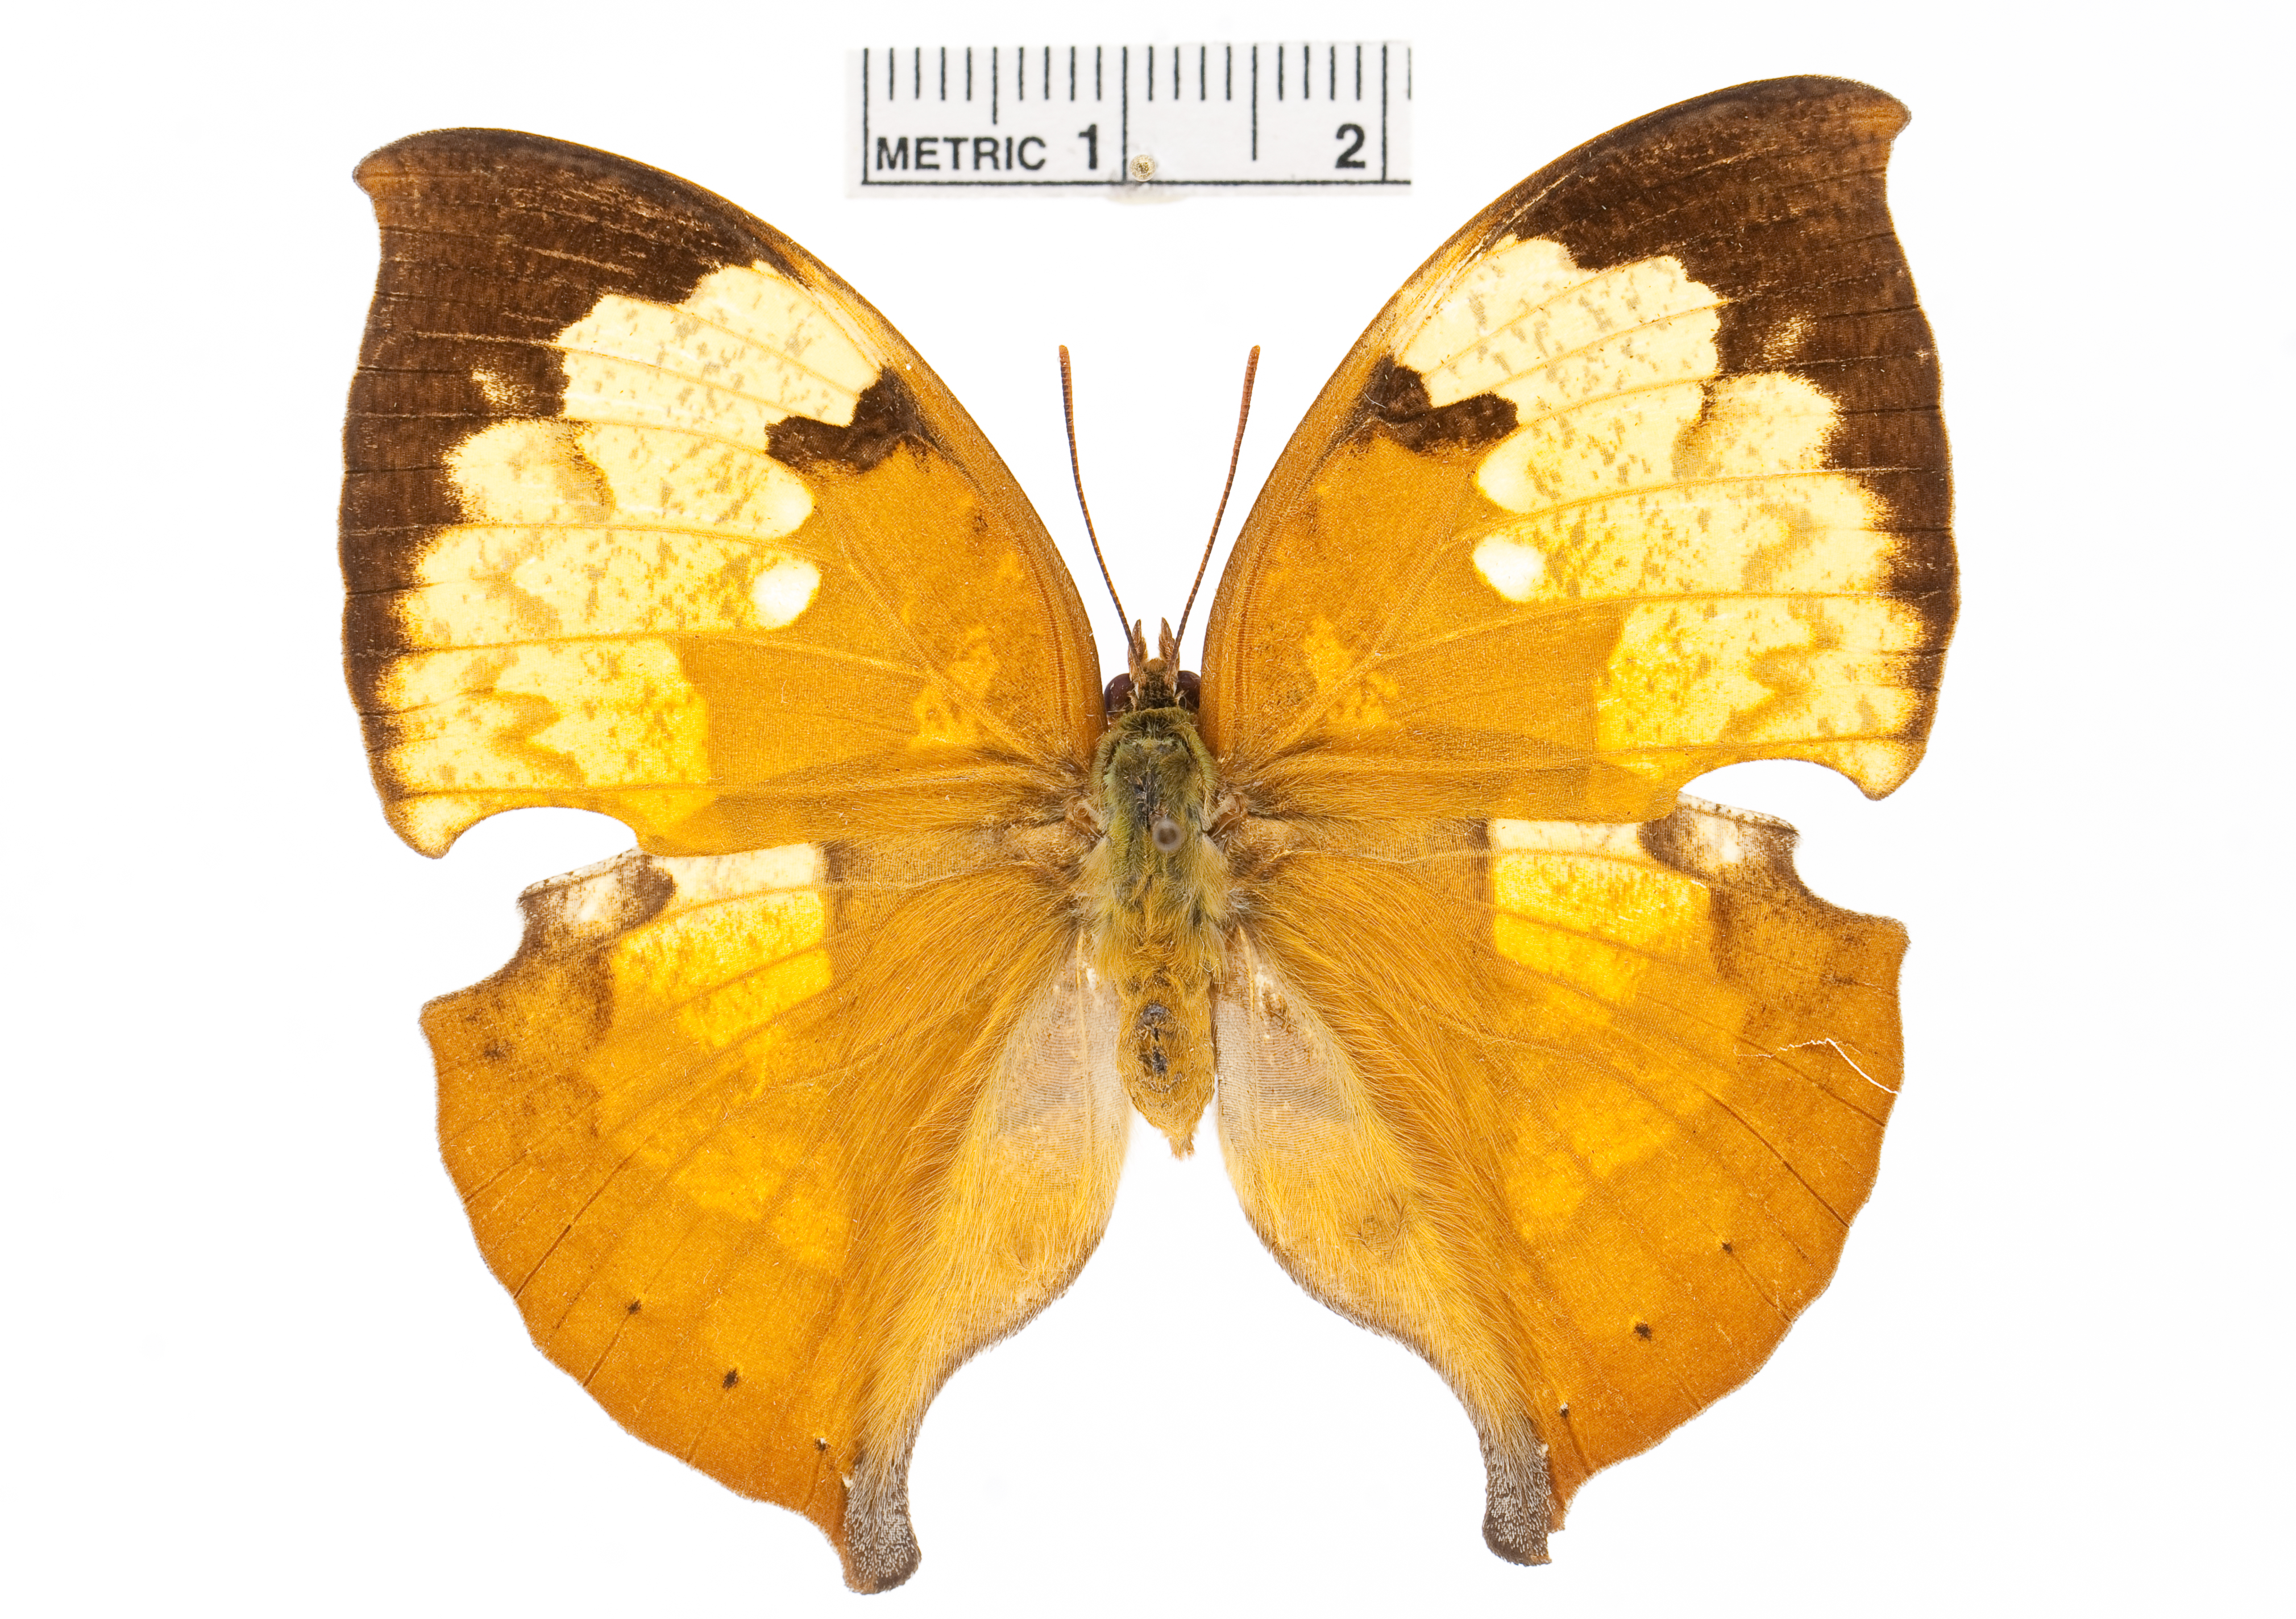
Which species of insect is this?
Zaretis itys
